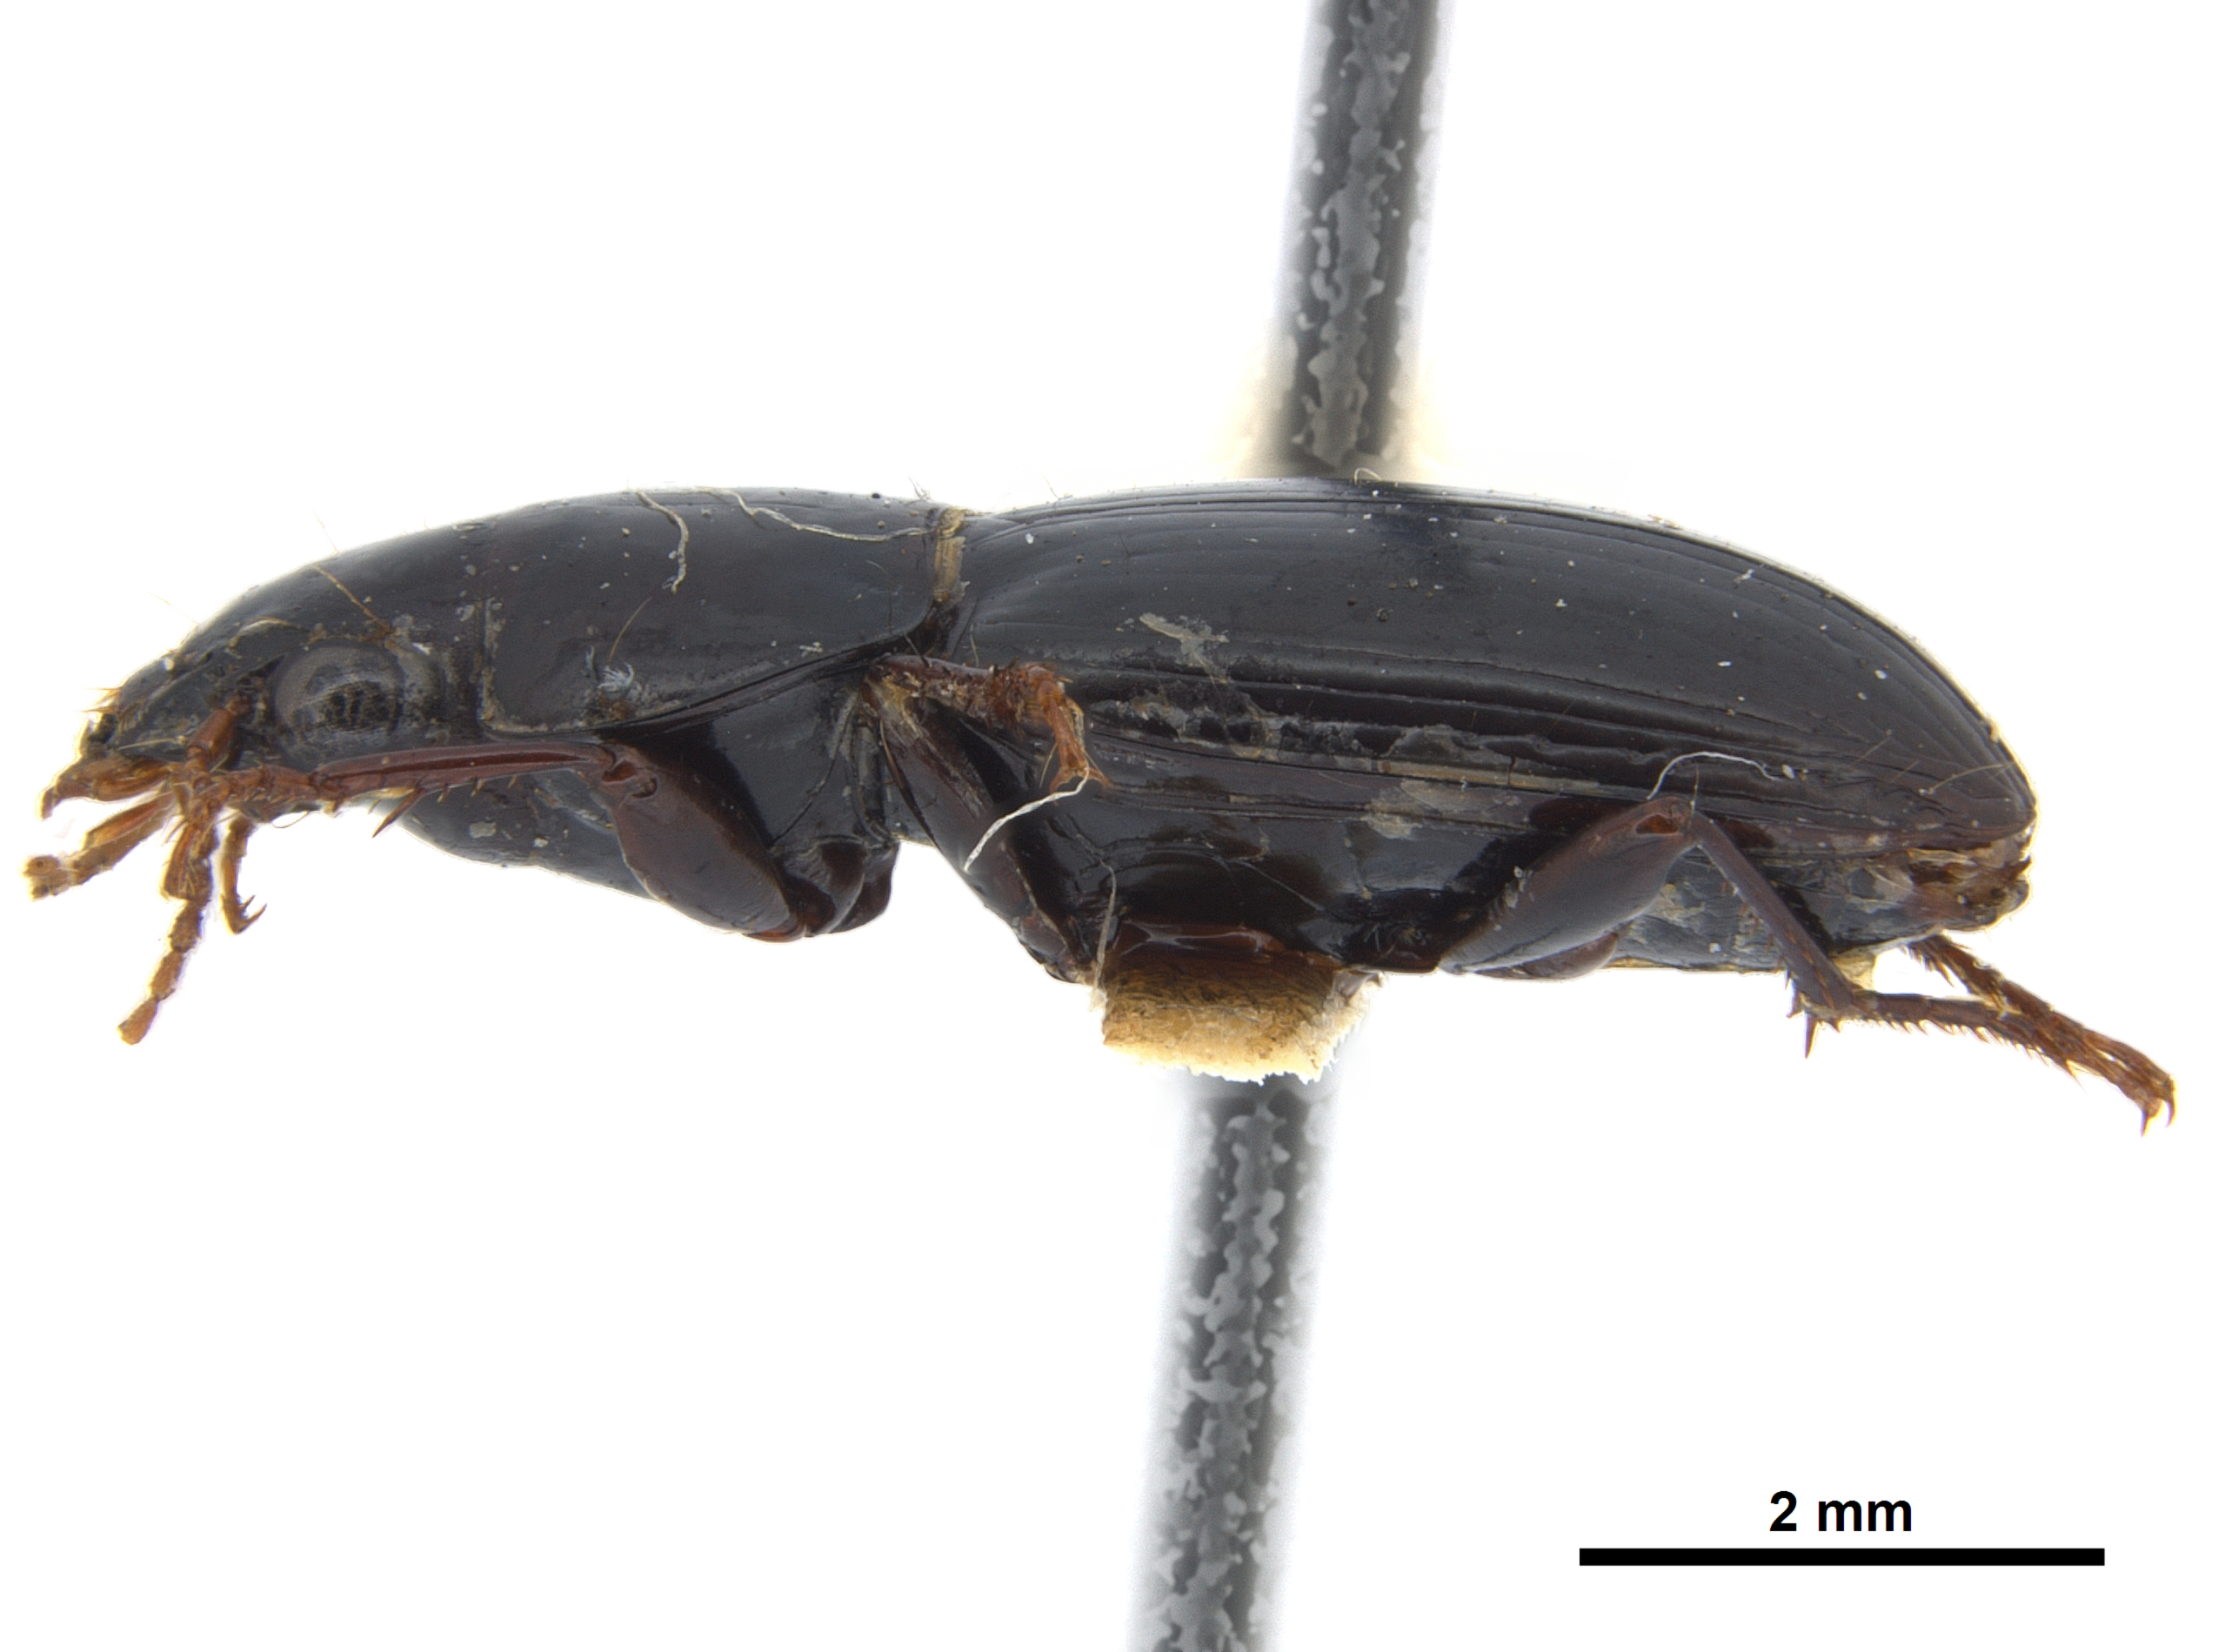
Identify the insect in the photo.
Blennidus duncani
